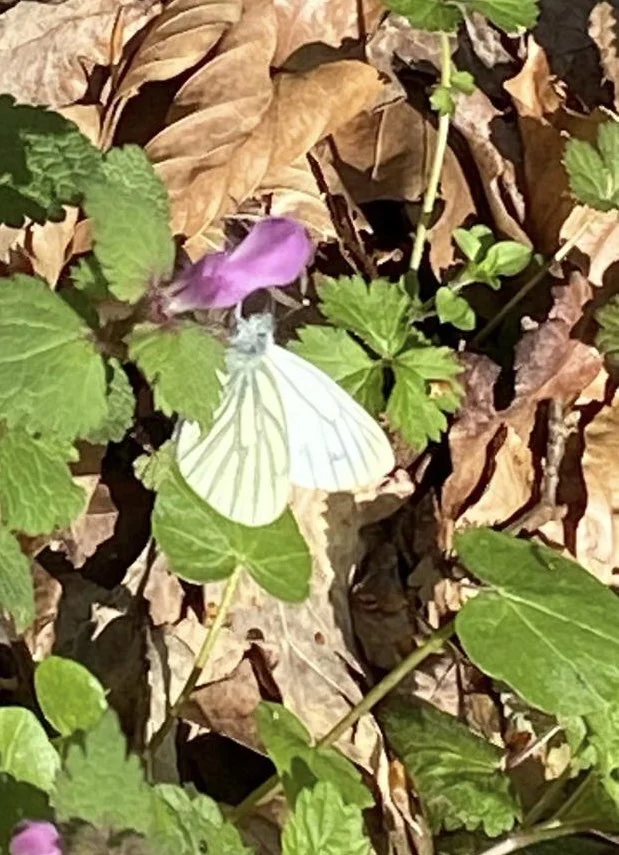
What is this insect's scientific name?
Pieris napi
